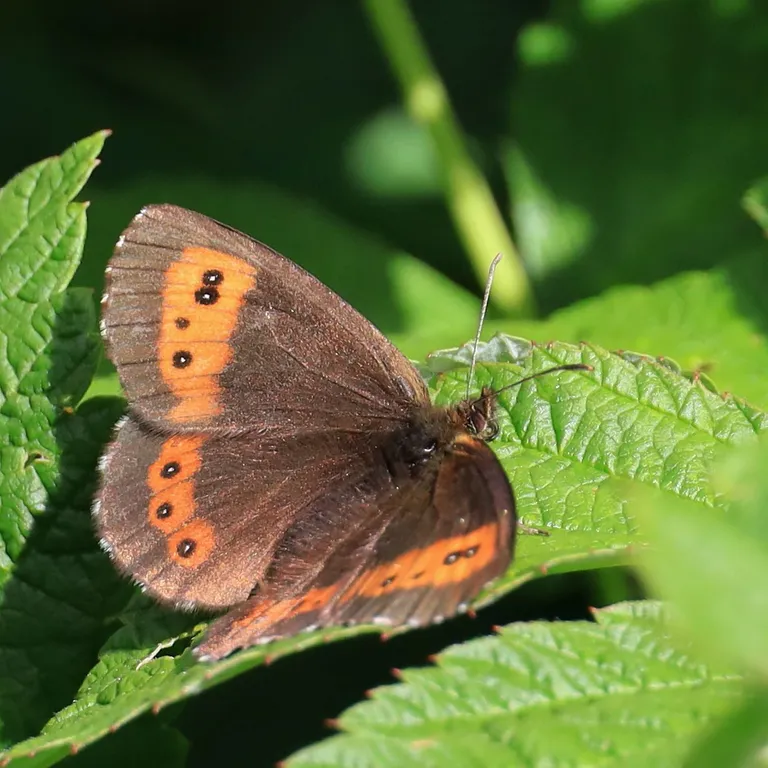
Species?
Erebia euryale
